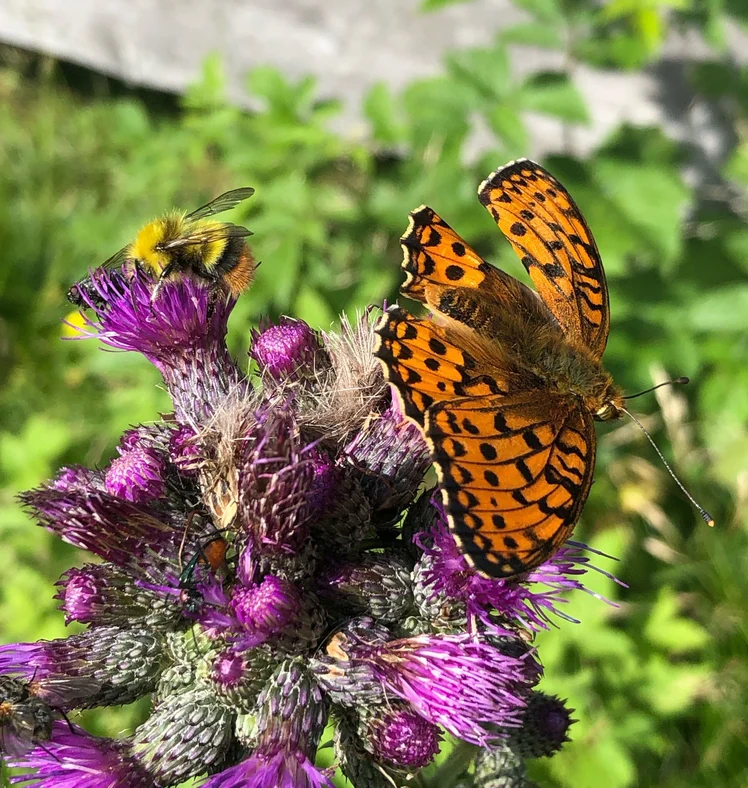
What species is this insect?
Speyeria aglaja
